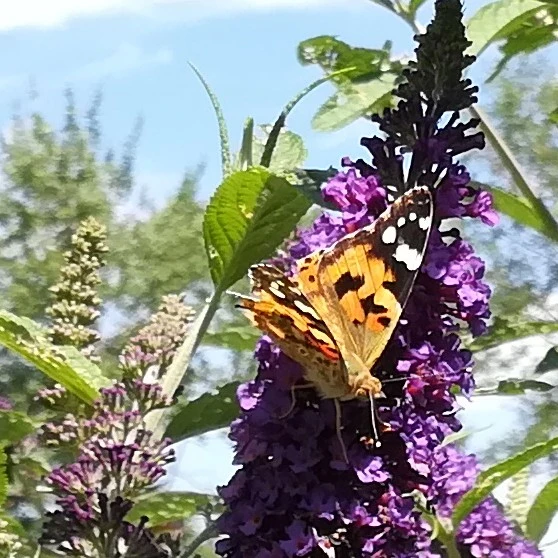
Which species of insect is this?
Vanessa cardui
